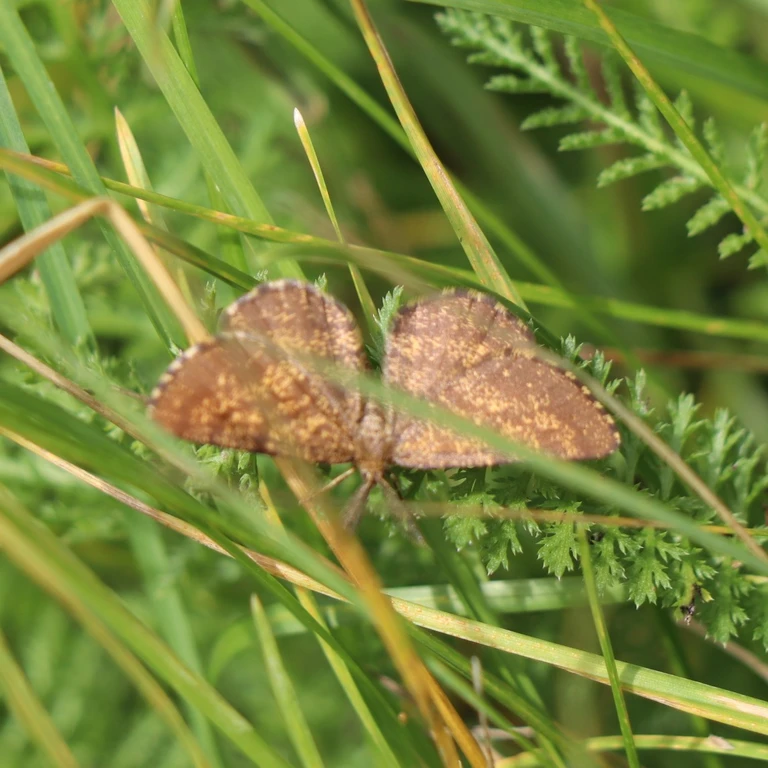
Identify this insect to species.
Ematurga atomaria
